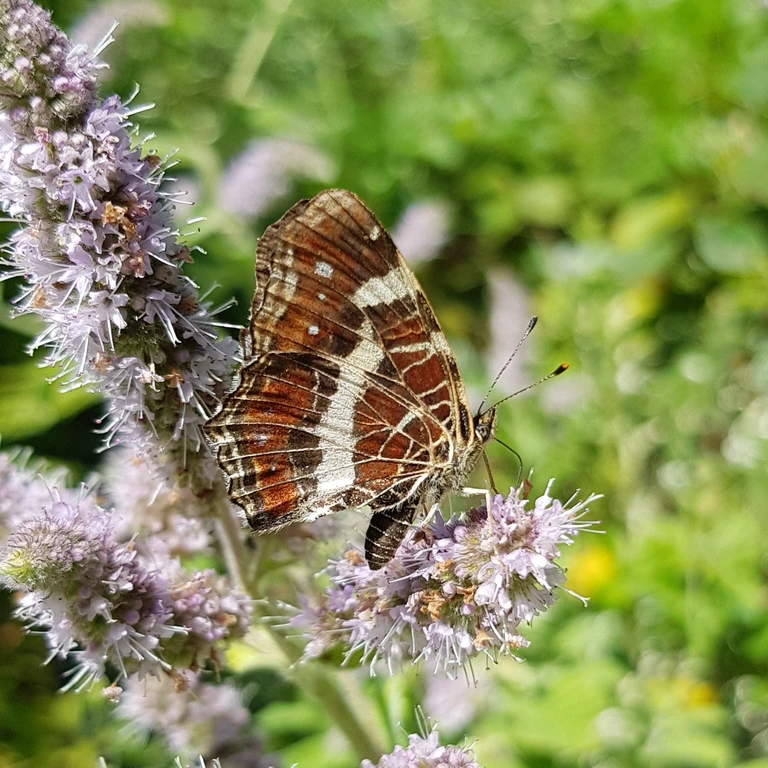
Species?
Araschnia levana
